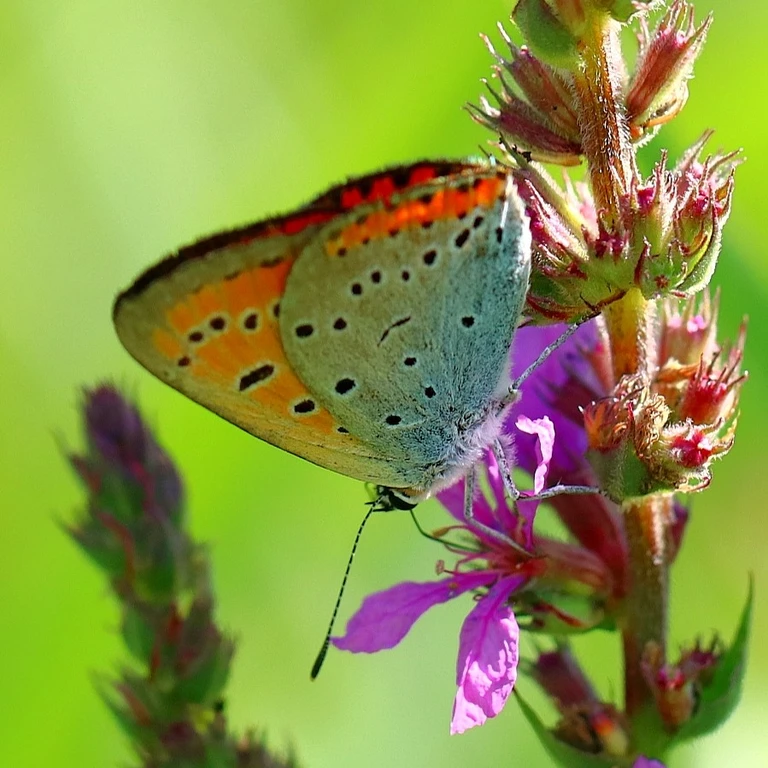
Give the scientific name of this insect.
Lycaena dispar
